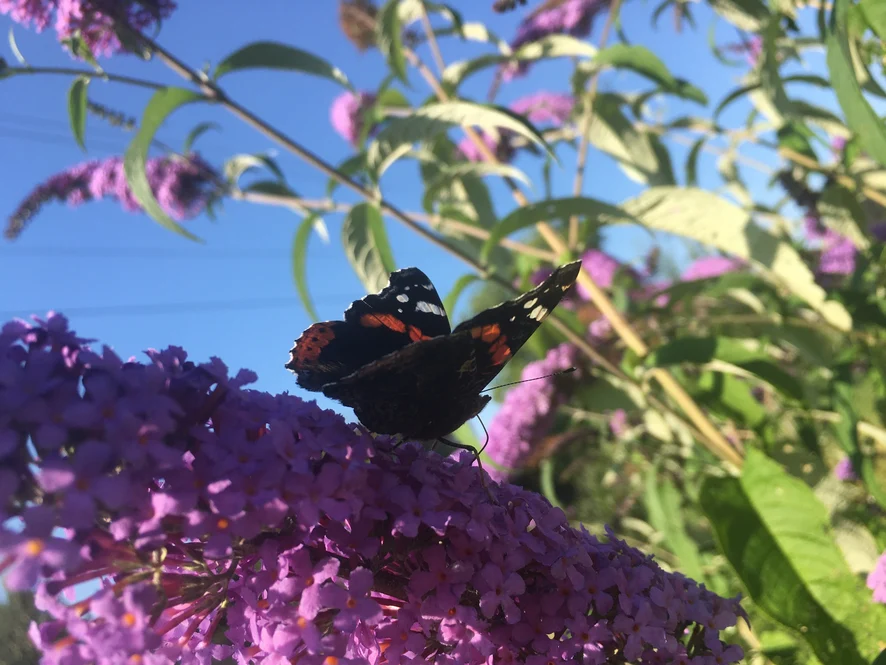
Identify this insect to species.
Vanessa atalanta
